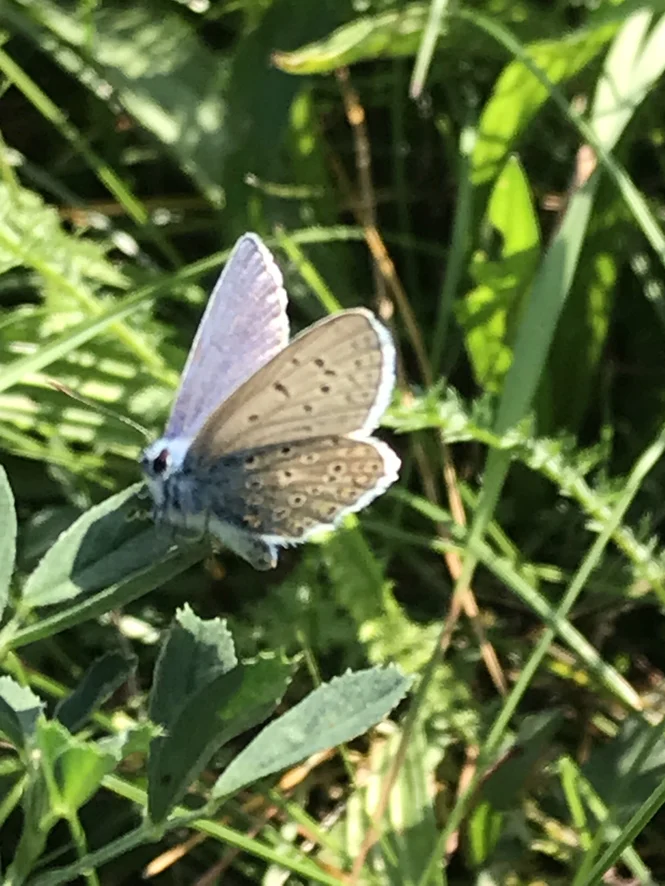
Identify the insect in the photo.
Polyommatus icarus
